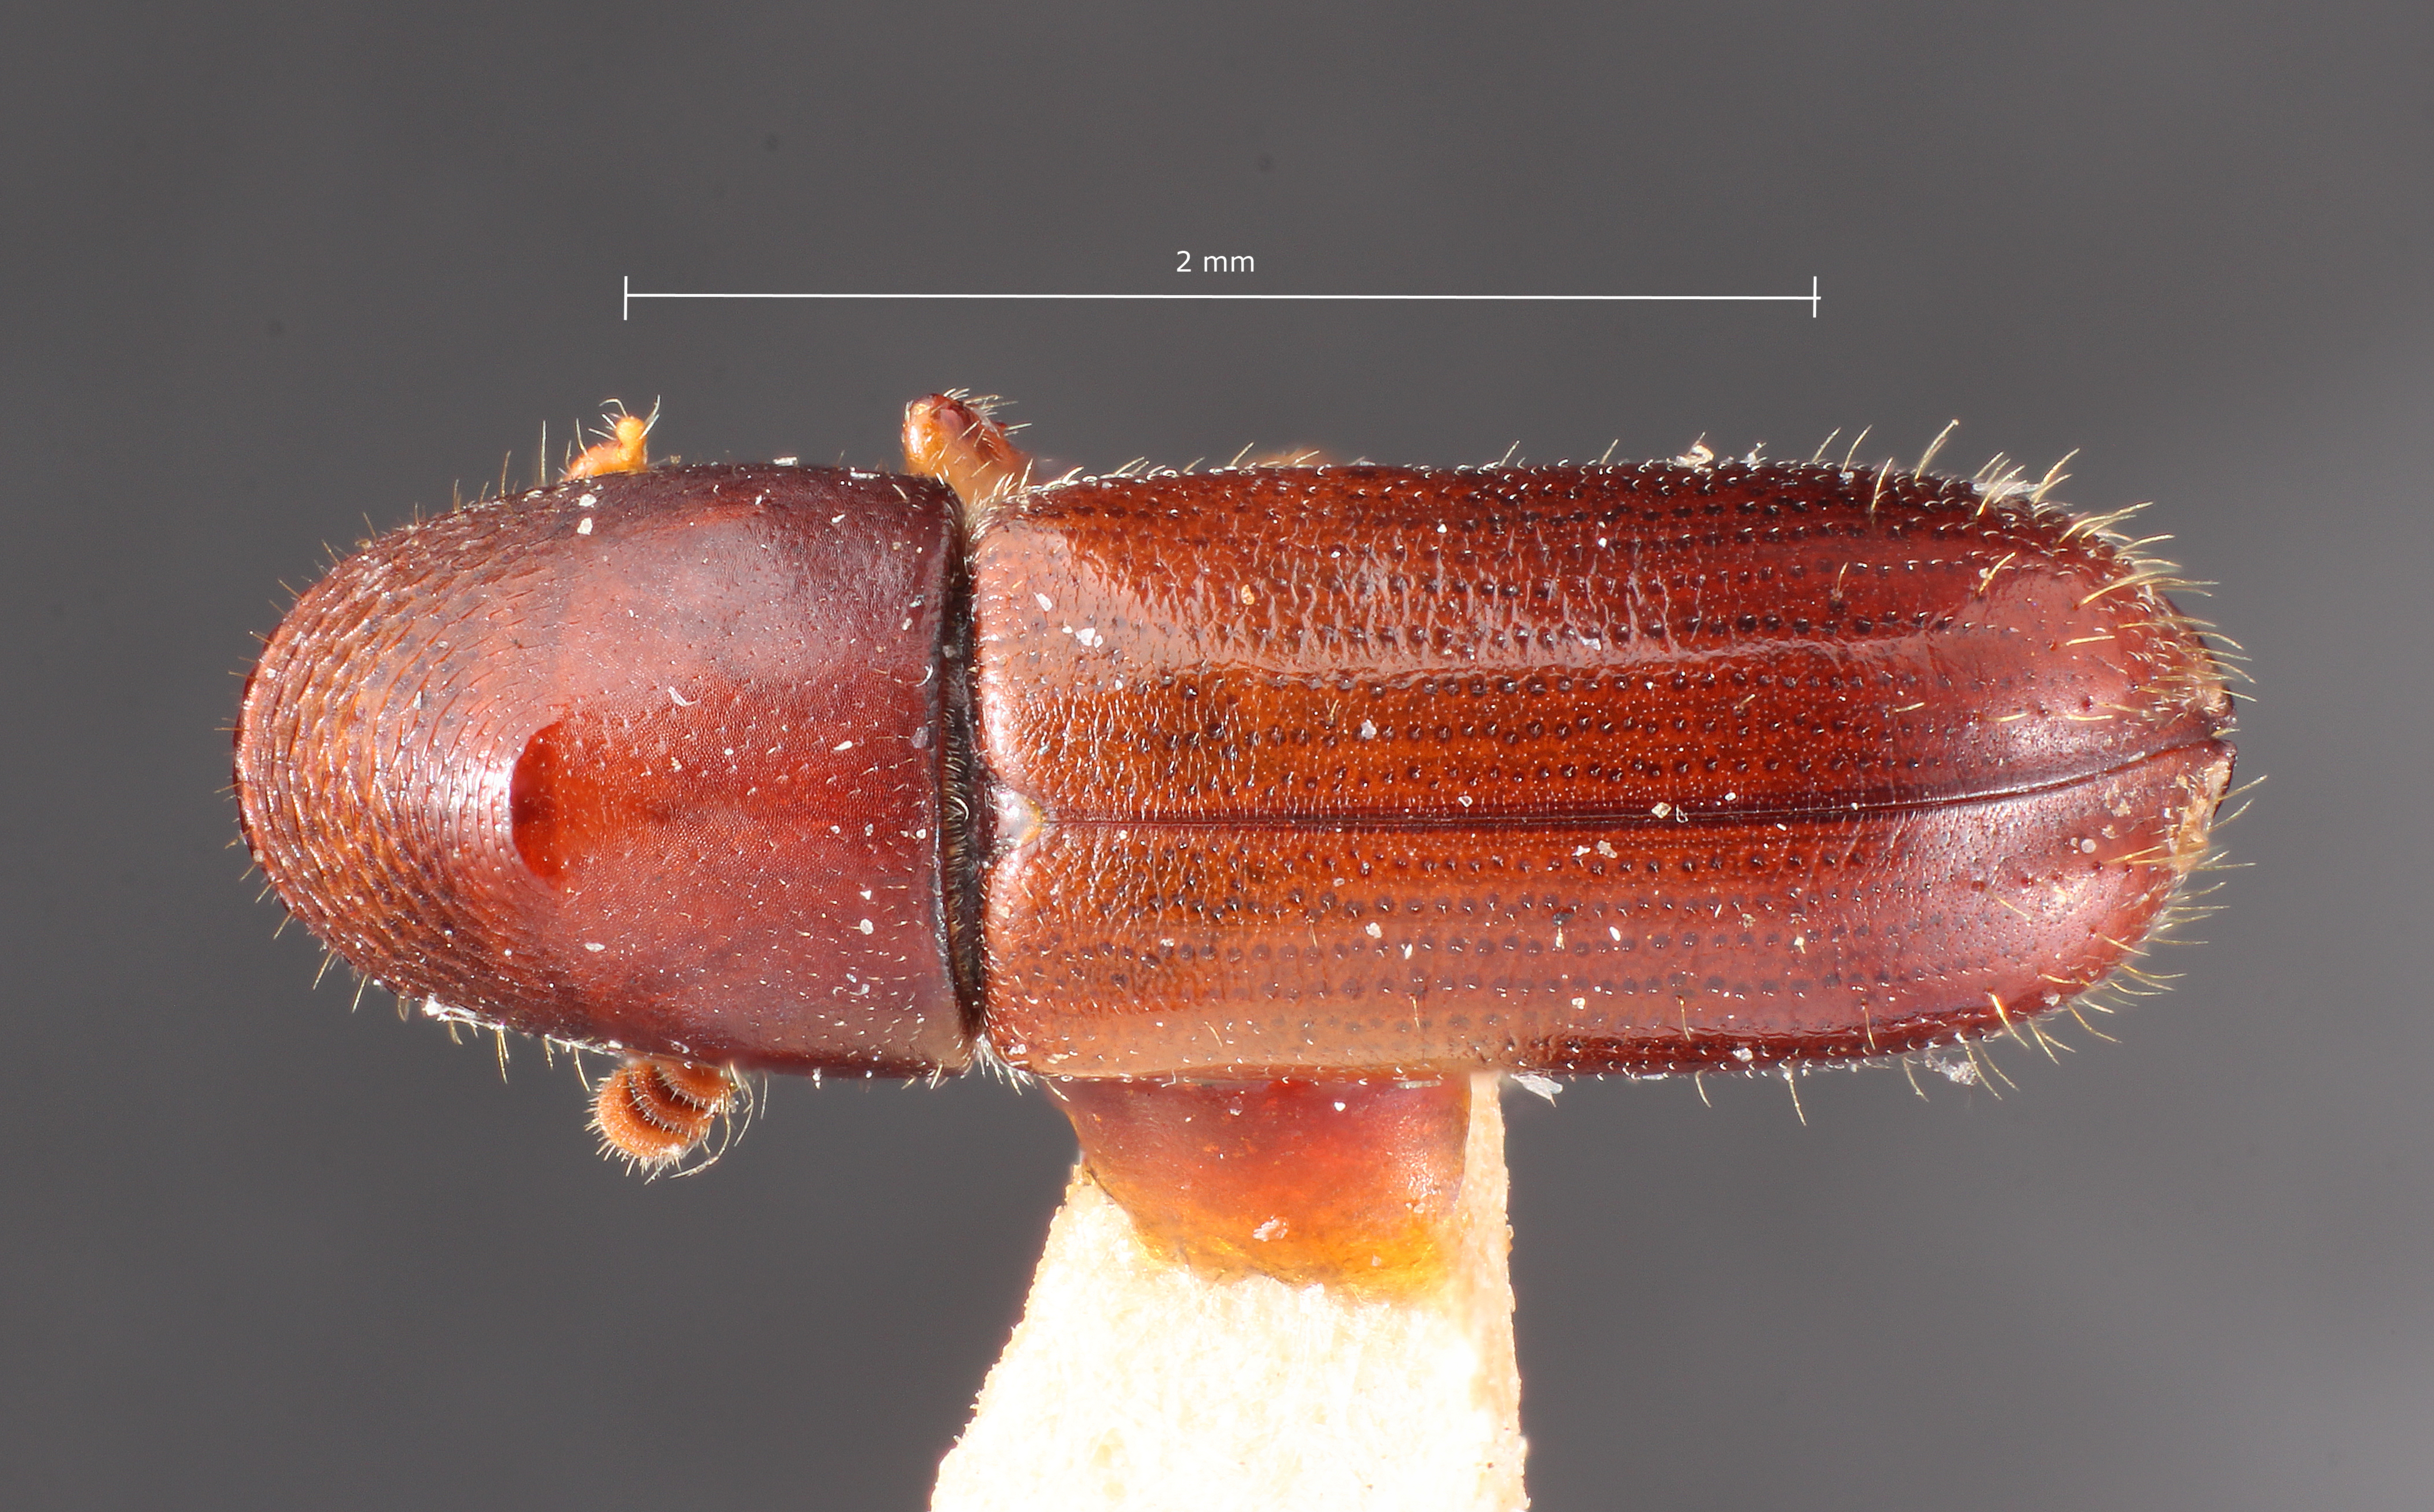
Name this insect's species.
Gnathotrichus denticulatus
